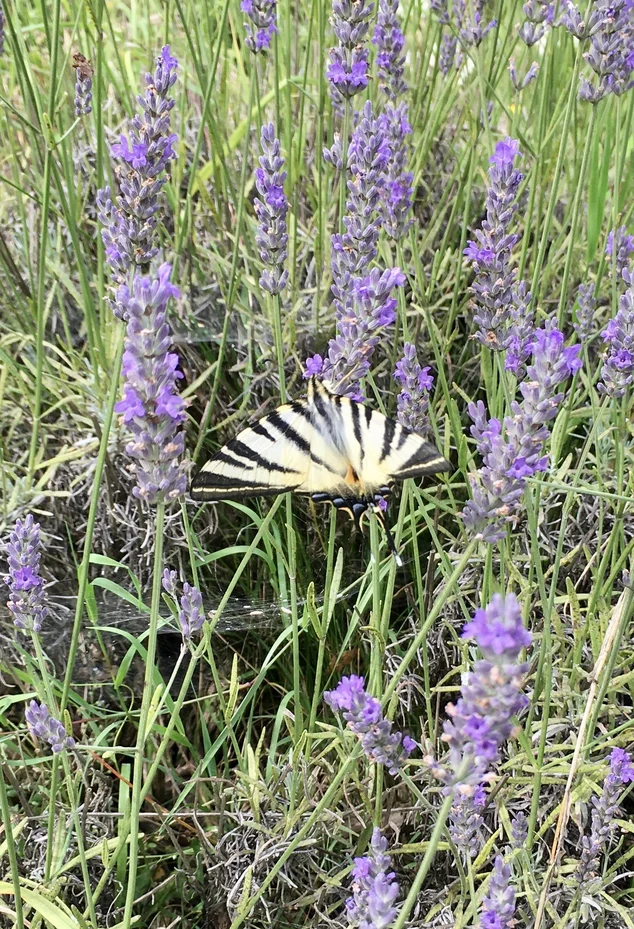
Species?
Iphiclides podalirius
